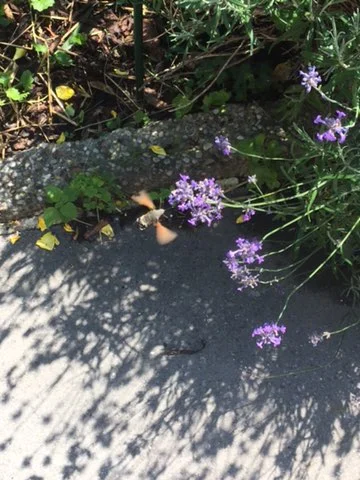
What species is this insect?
Macroglossum stellatarum
